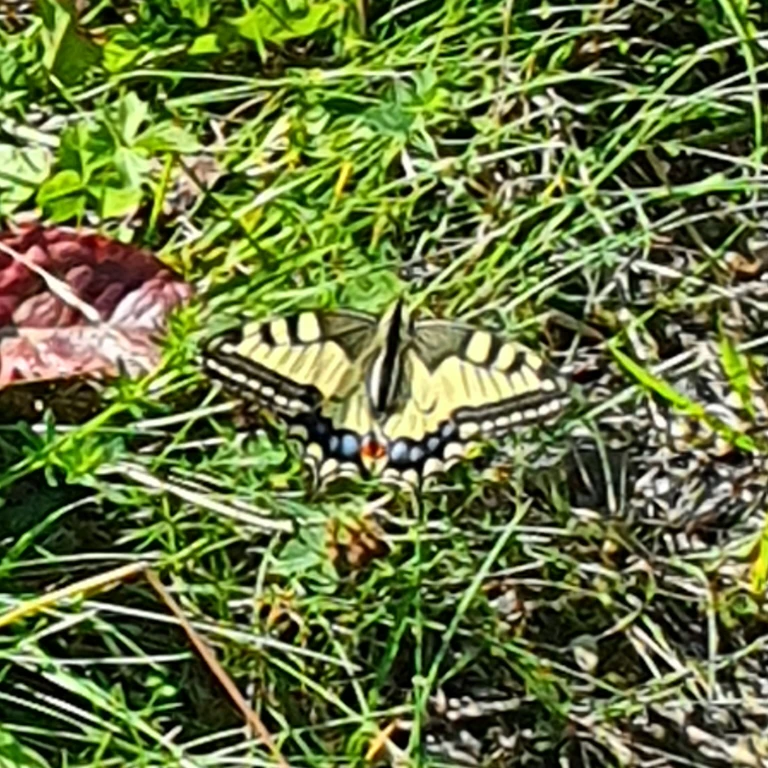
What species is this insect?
Papilio machaon
